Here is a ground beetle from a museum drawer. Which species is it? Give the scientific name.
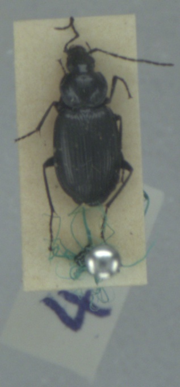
Agonum emarginatum
